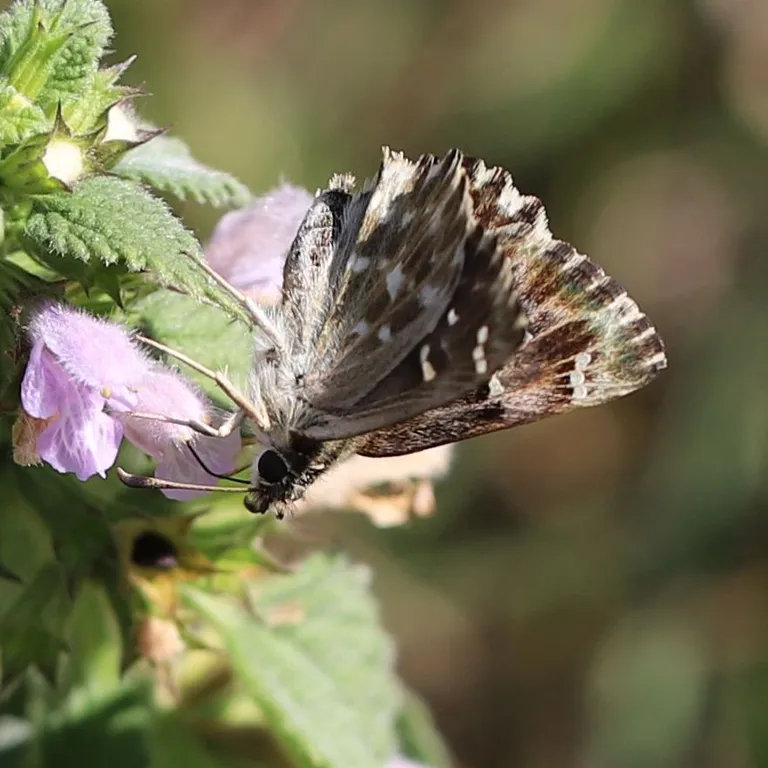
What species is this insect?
Carcharodus alceae
